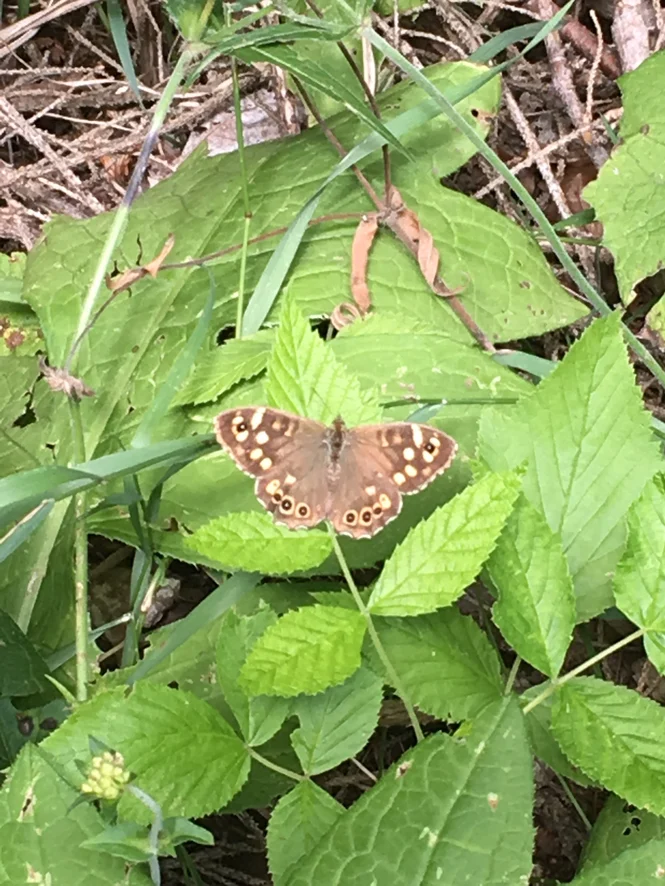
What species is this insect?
Pararge aegeria
